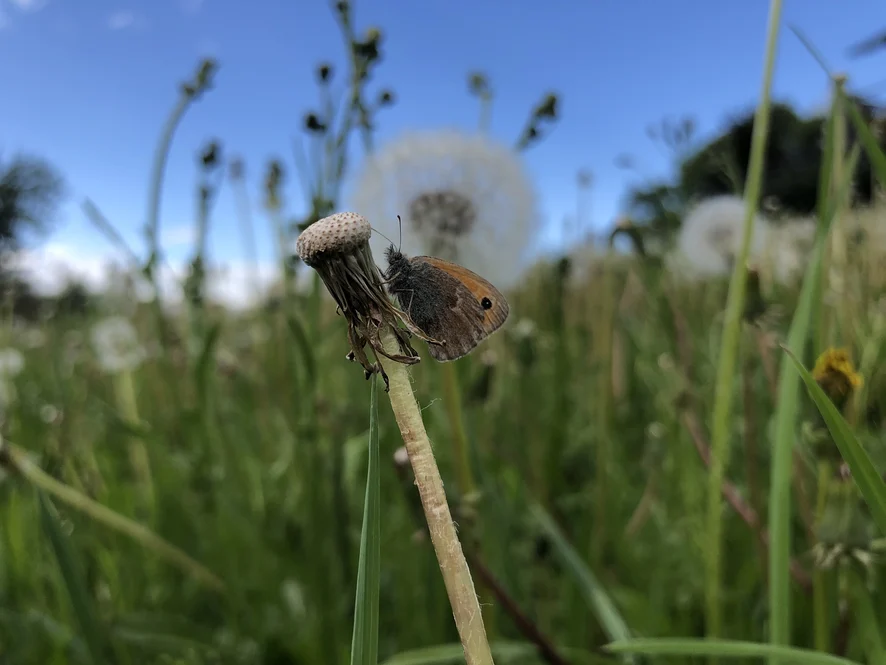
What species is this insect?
Coenonympha pamphilus
